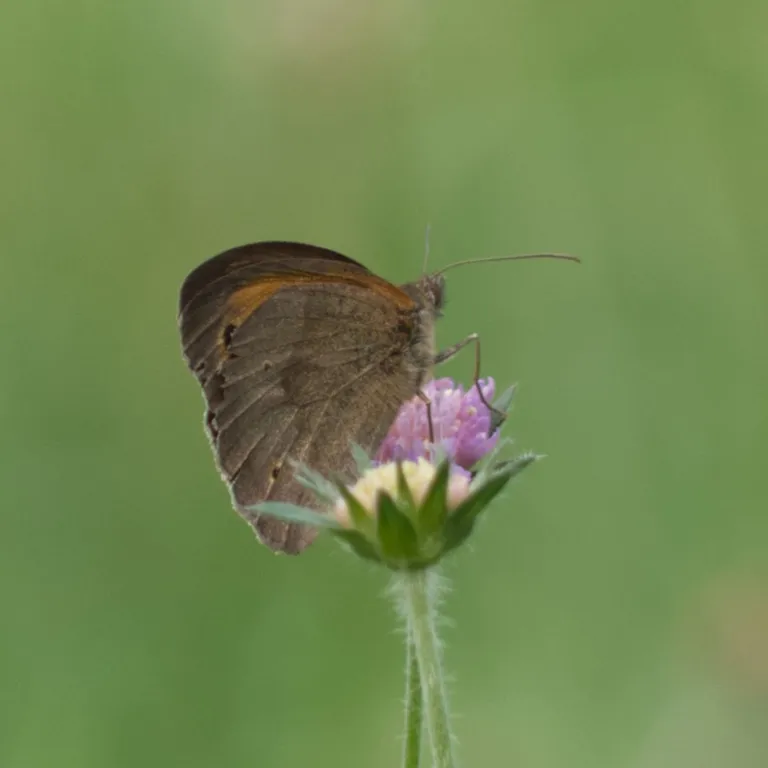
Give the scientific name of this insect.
Maniola jurtina
